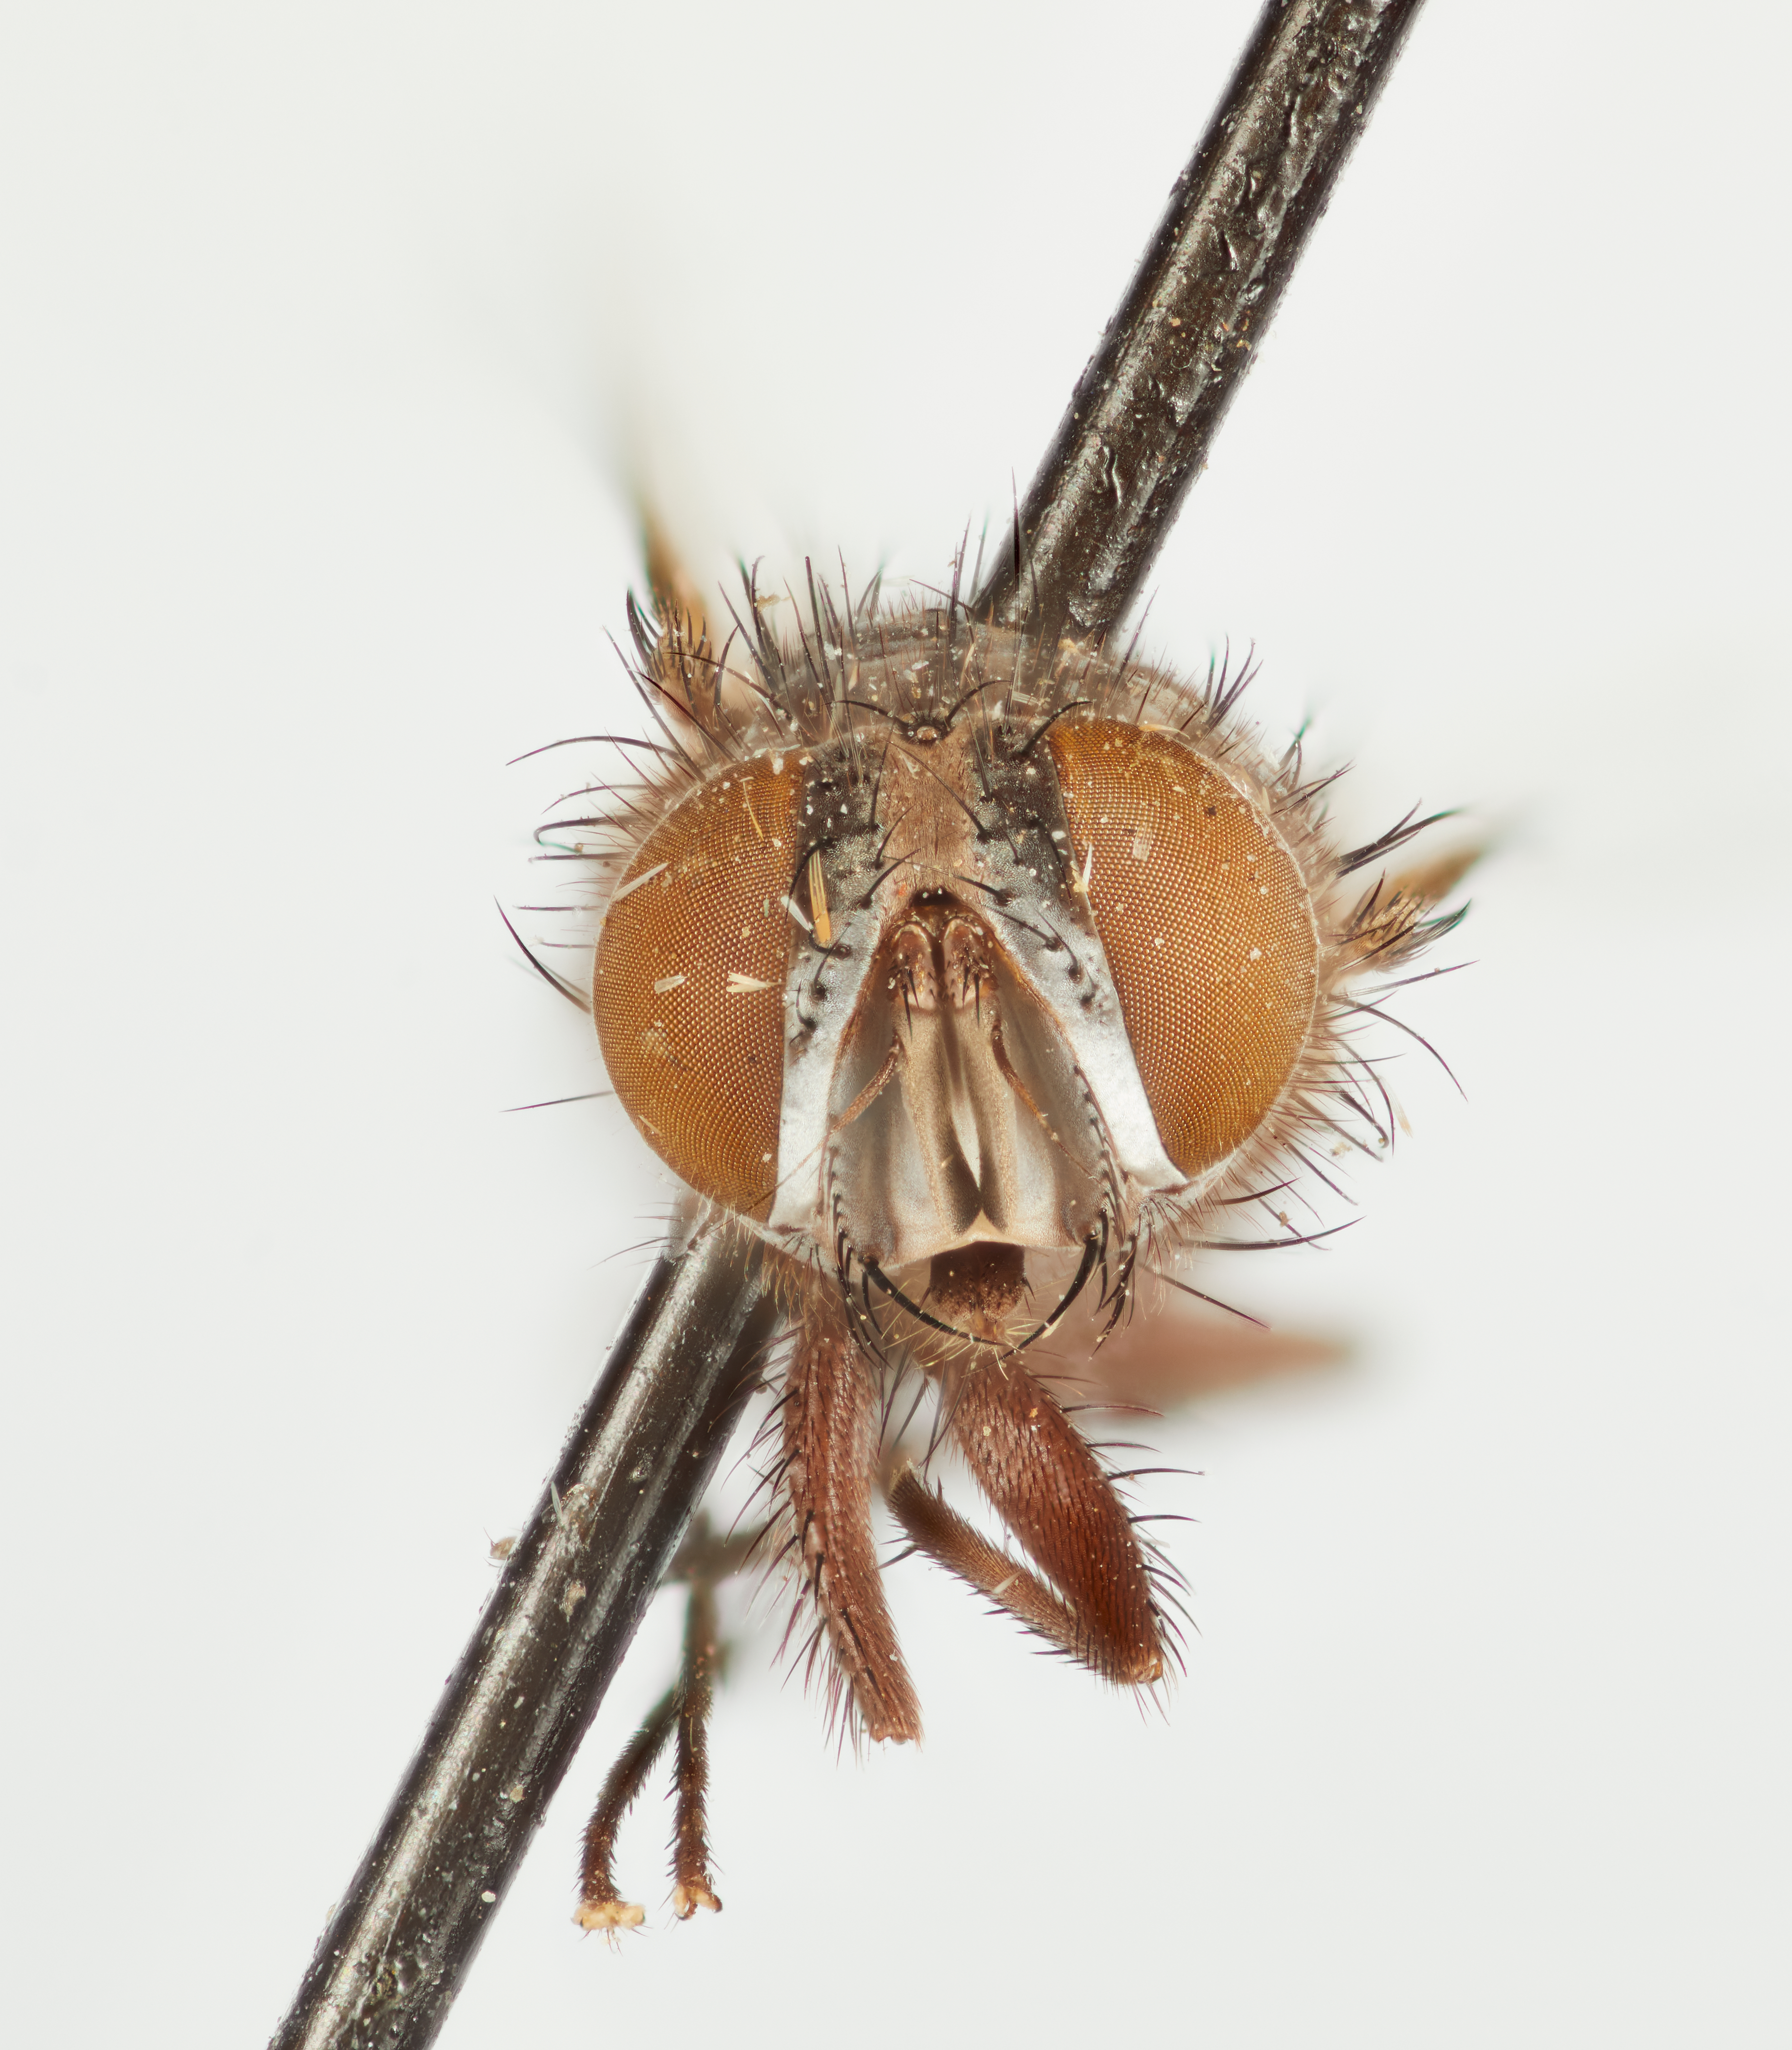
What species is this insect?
Phorocera erecta
